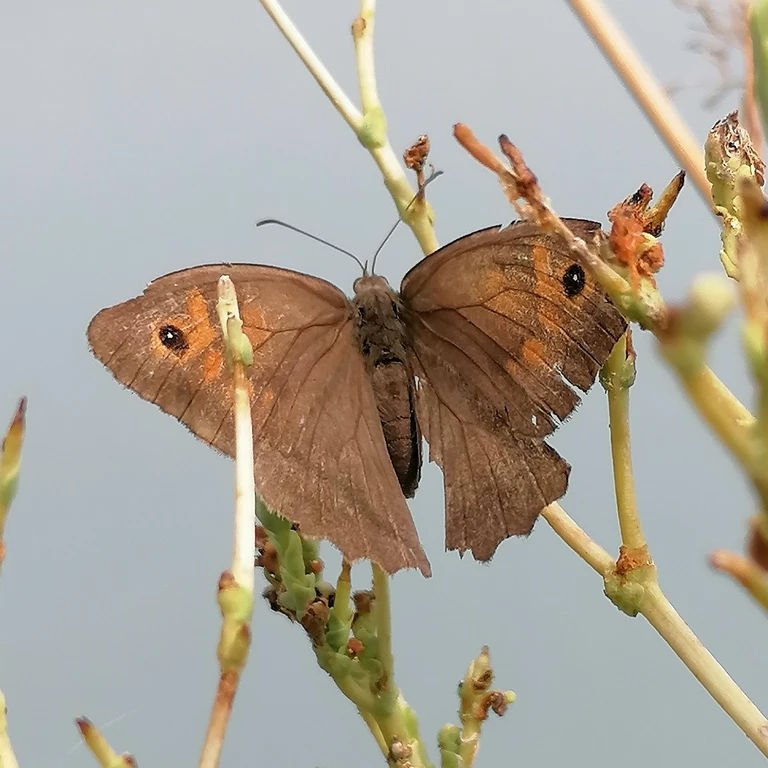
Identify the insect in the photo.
Maniola jurtina
